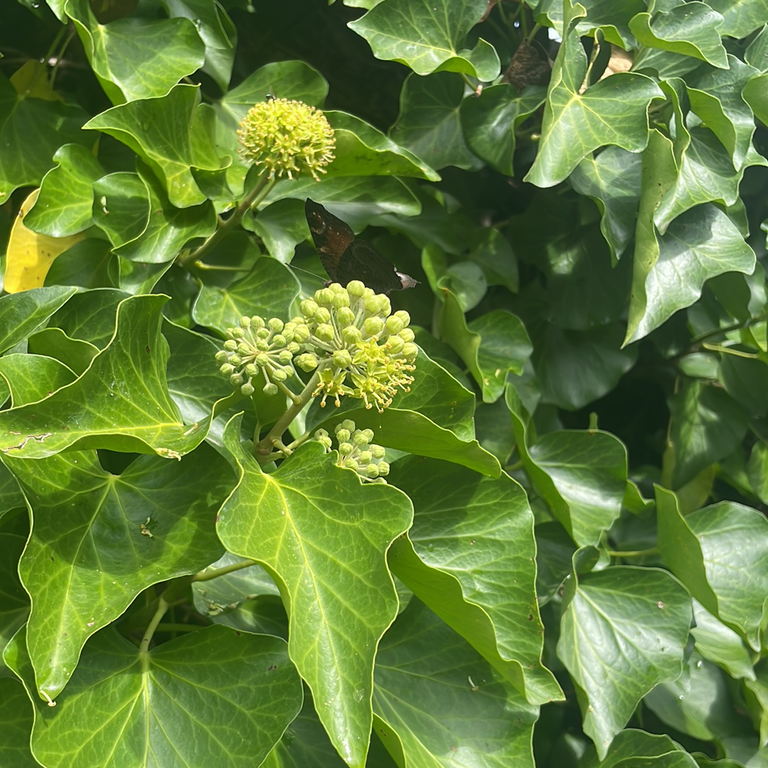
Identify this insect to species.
Aglais io
